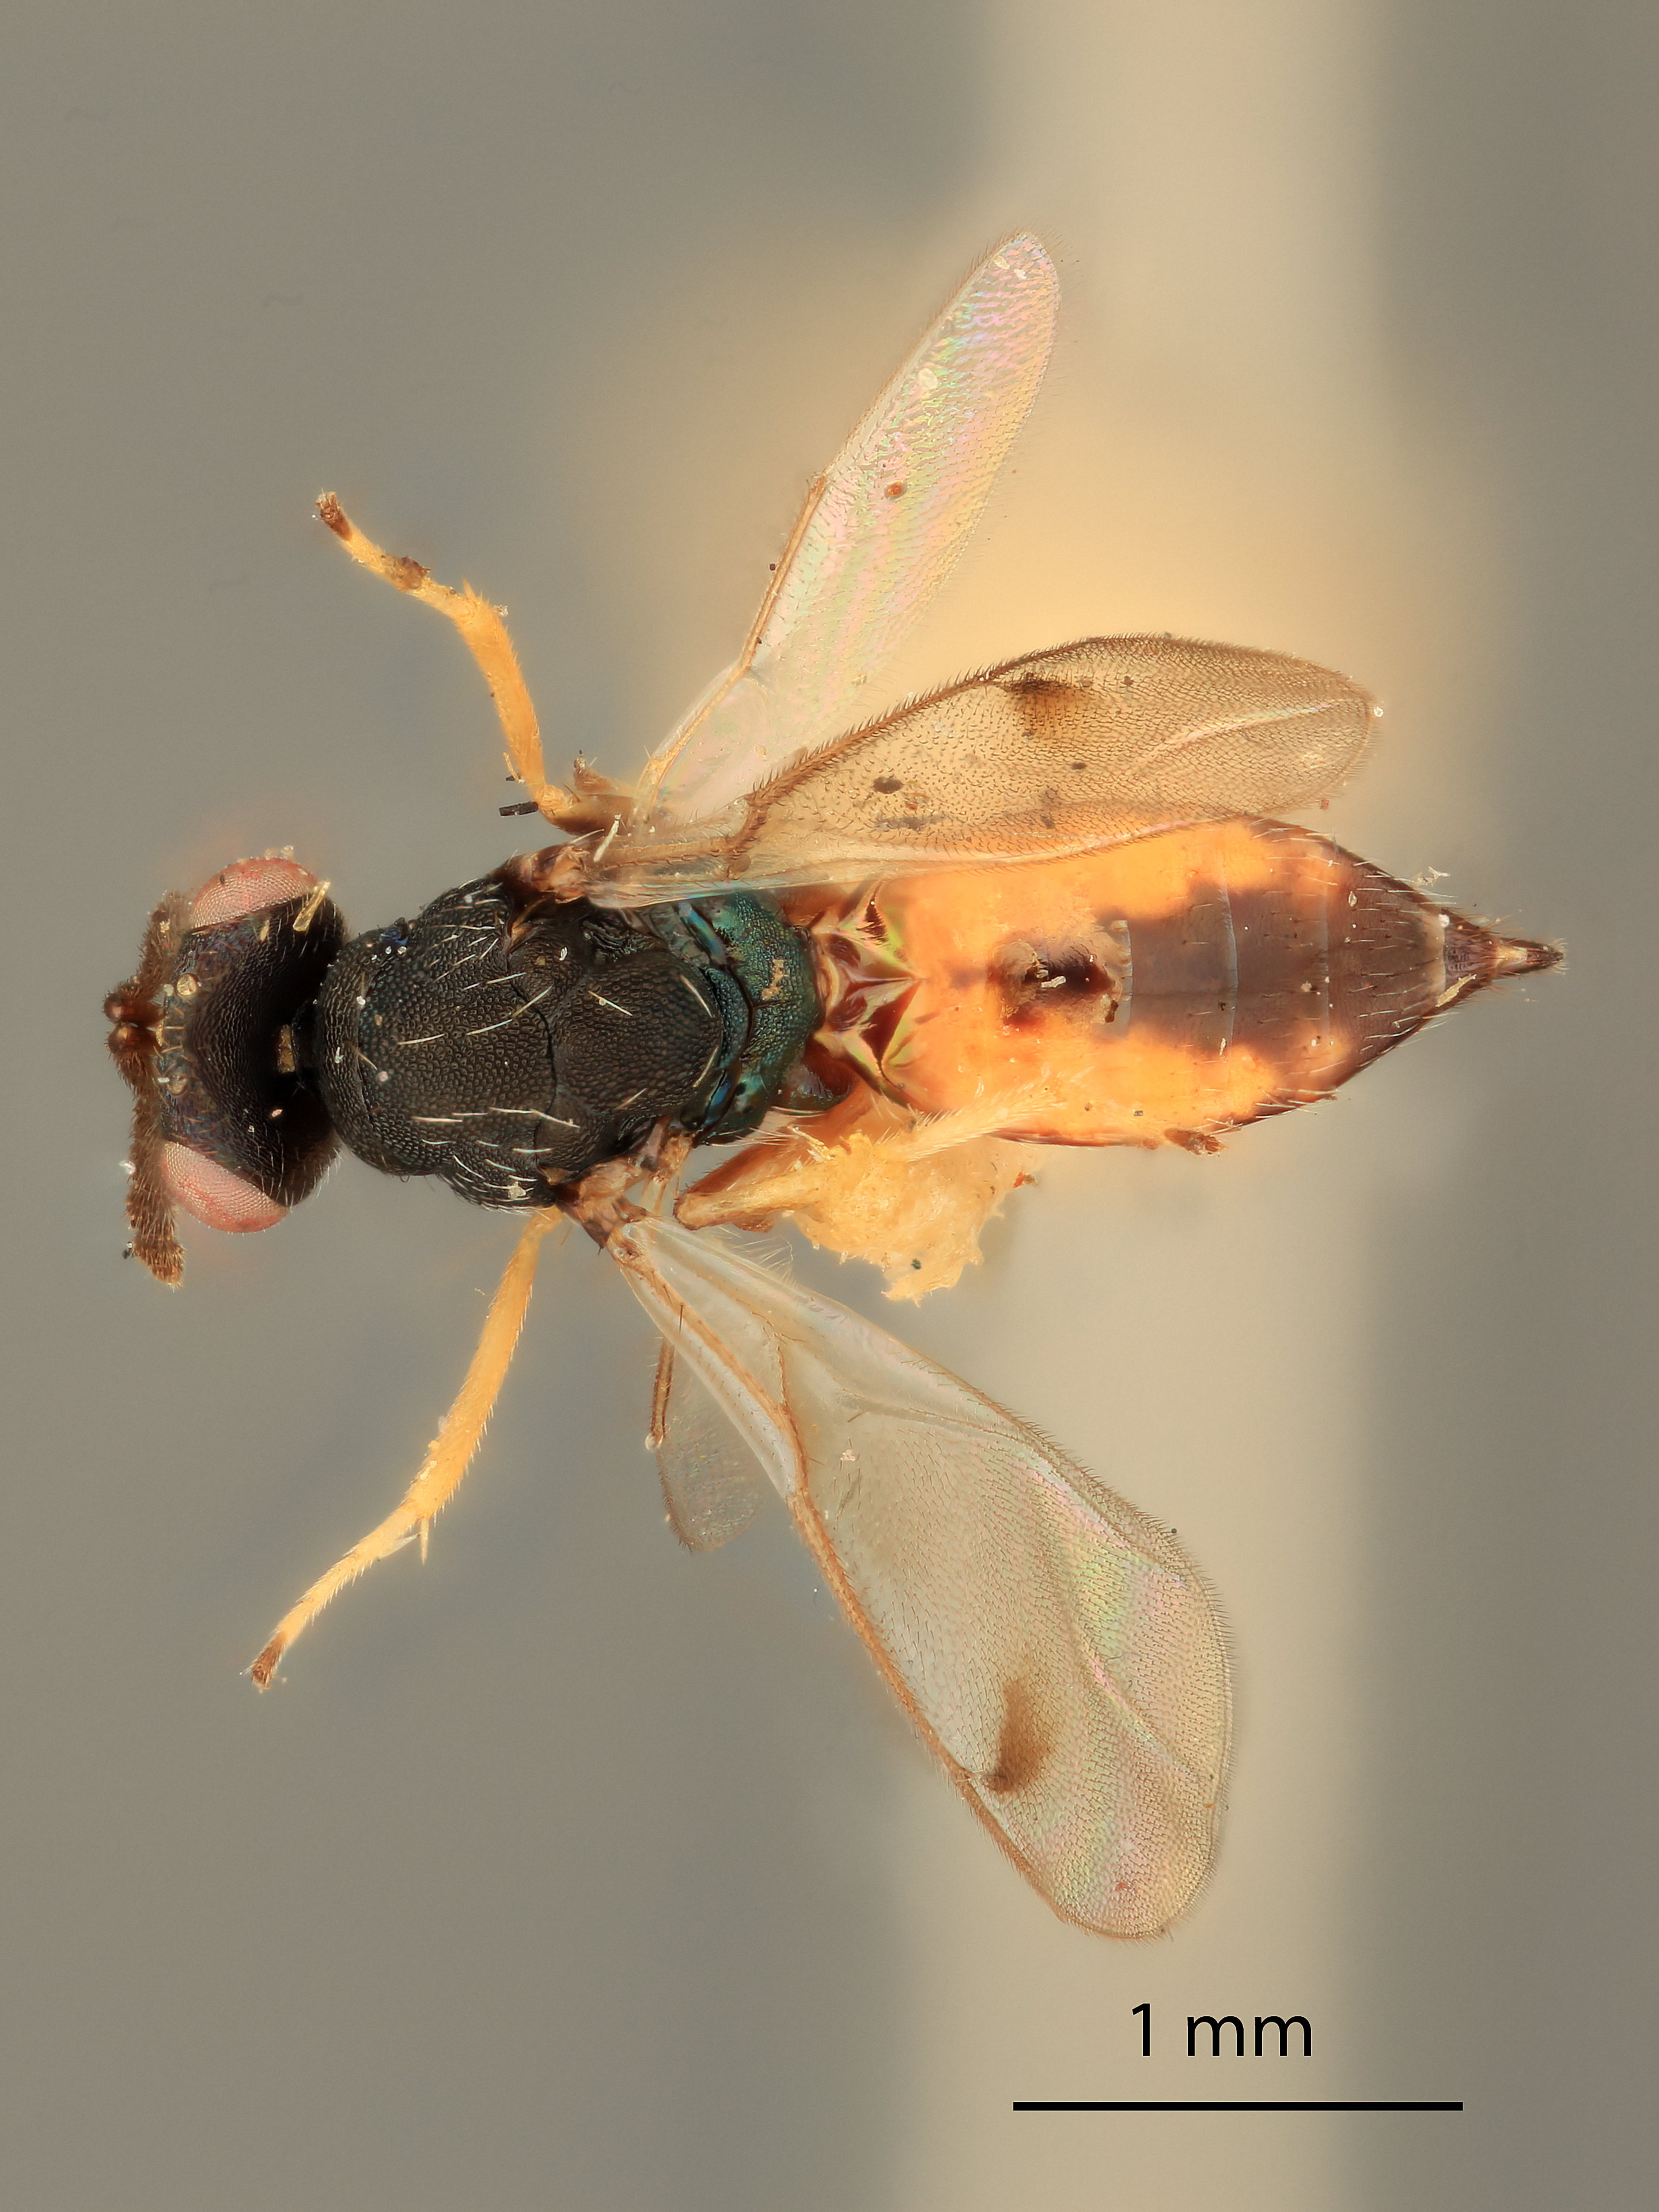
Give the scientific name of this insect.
Sympiesis ancylae
